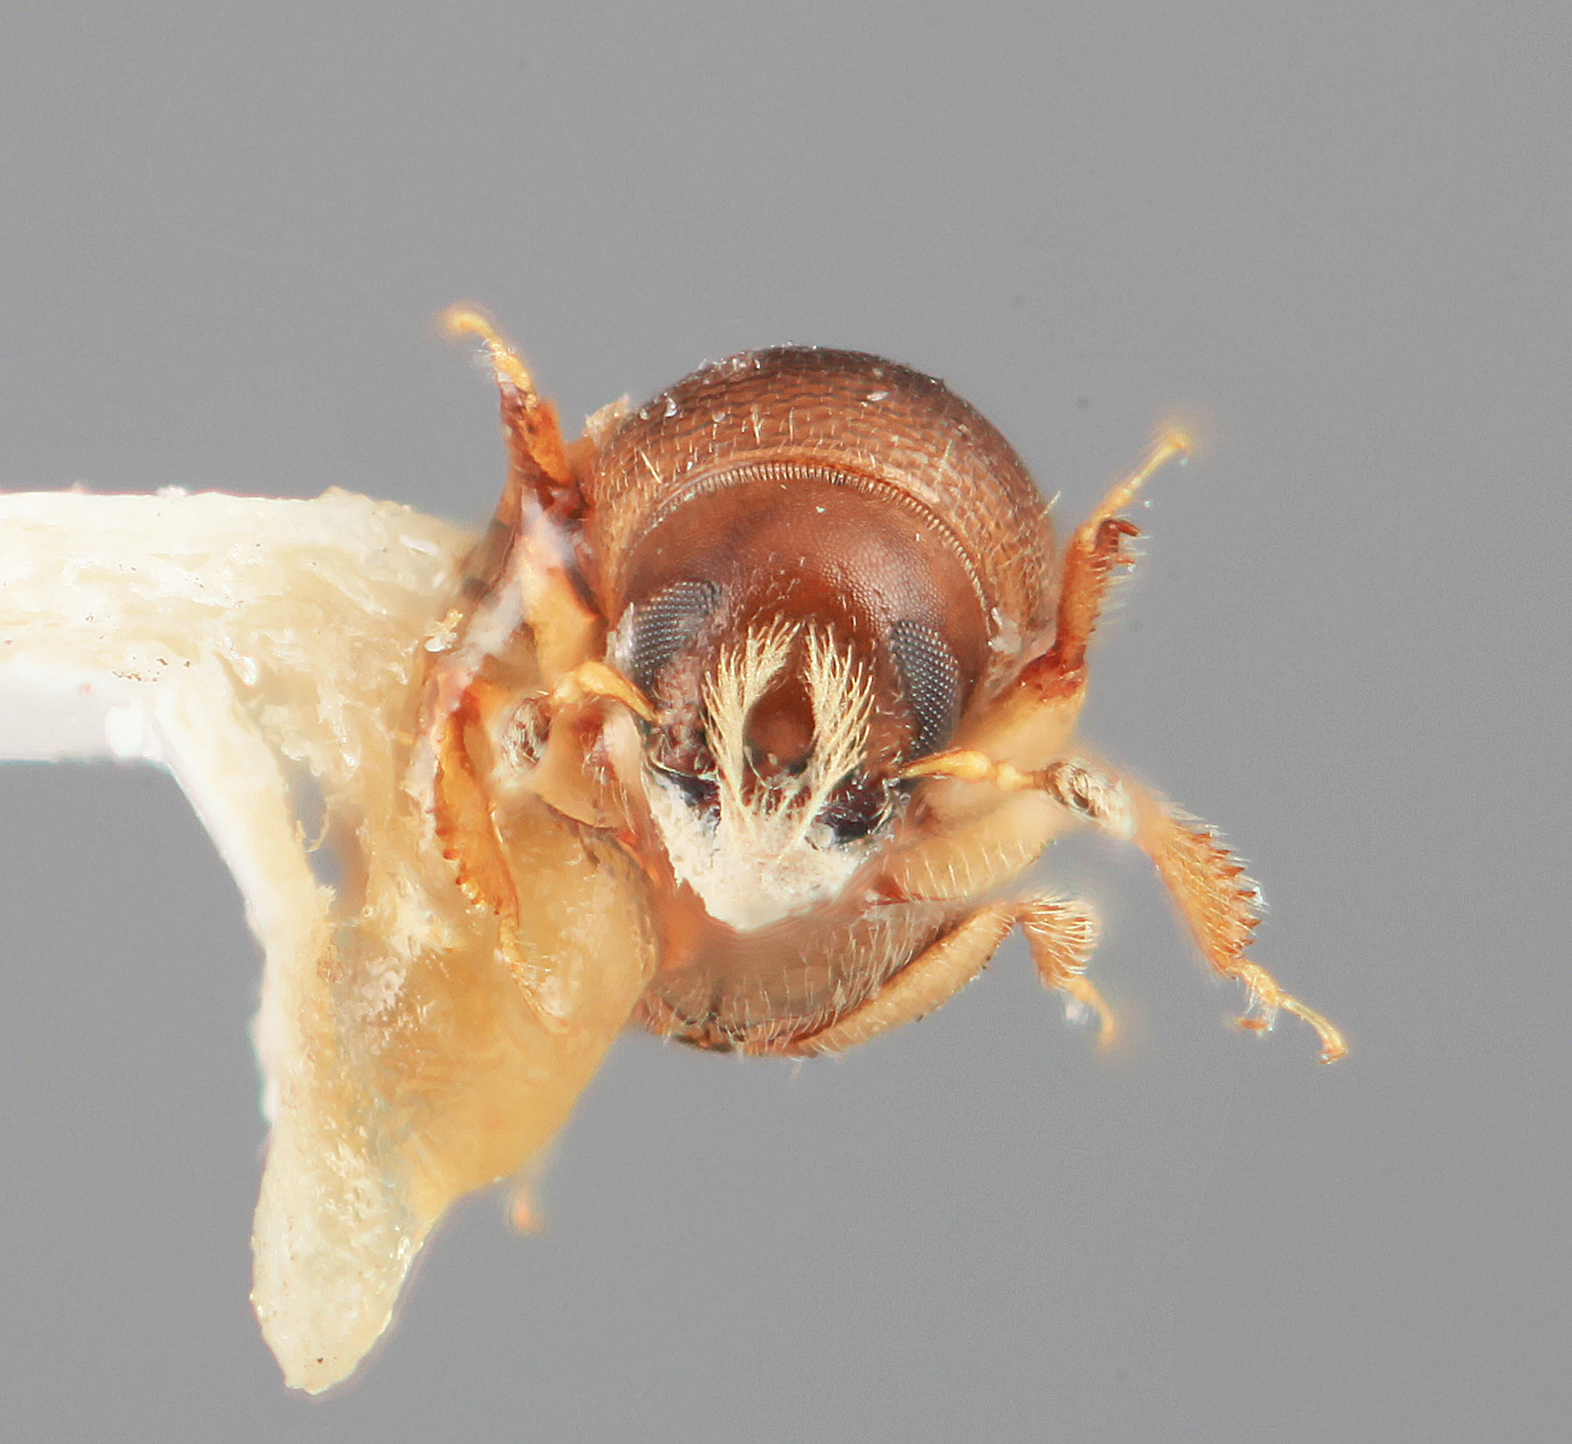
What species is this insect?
Scolytodes ficivorus
